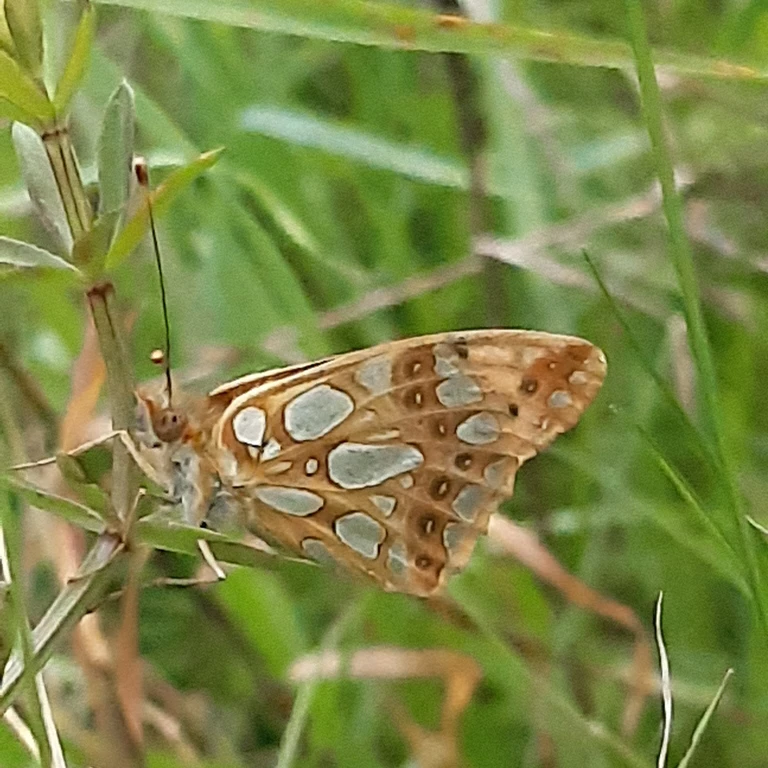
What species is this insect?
Issoria lathonia
